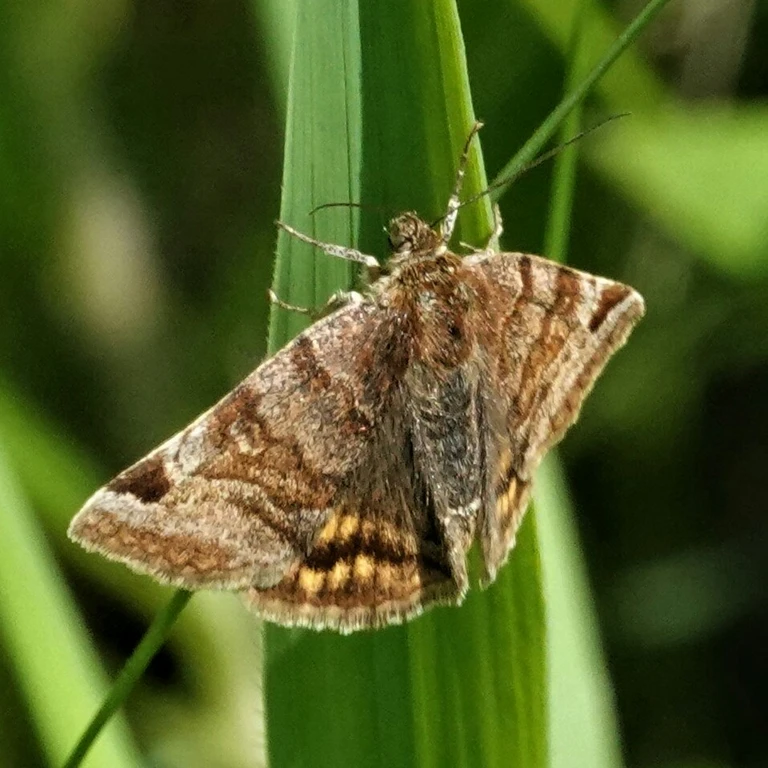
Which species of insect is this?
Euclidia glyphica
